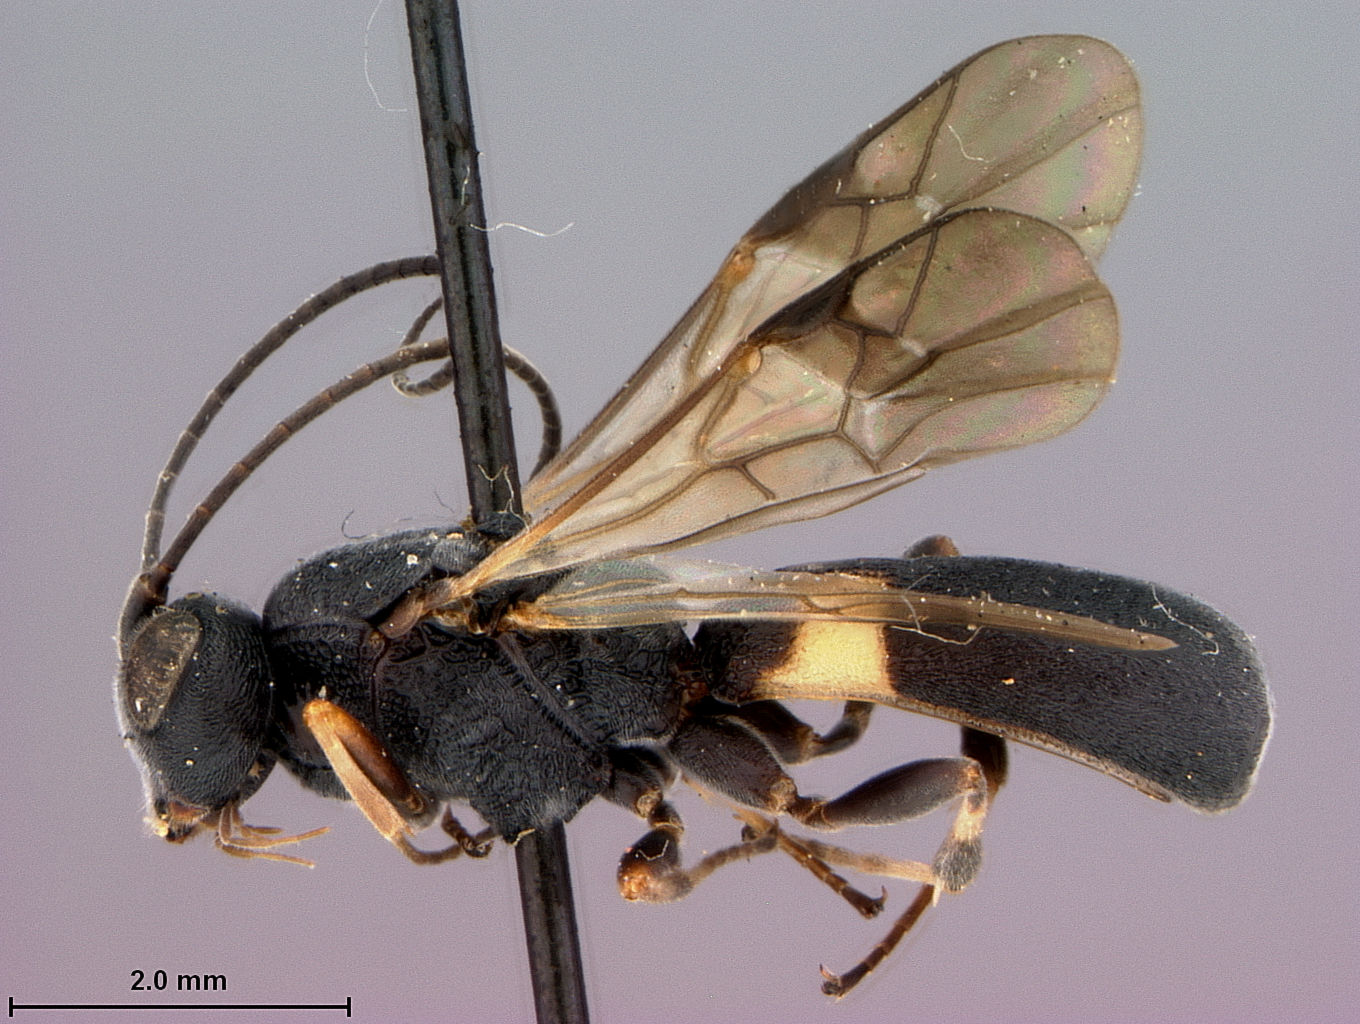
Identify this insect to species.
Chelonus chilonis
